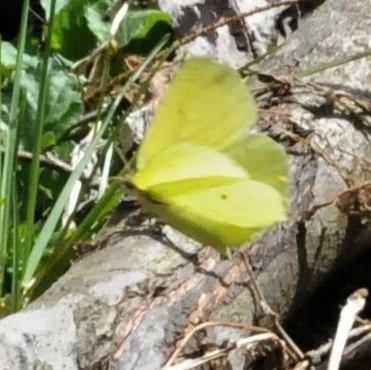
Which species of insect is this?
Gonepteryx rhamni
